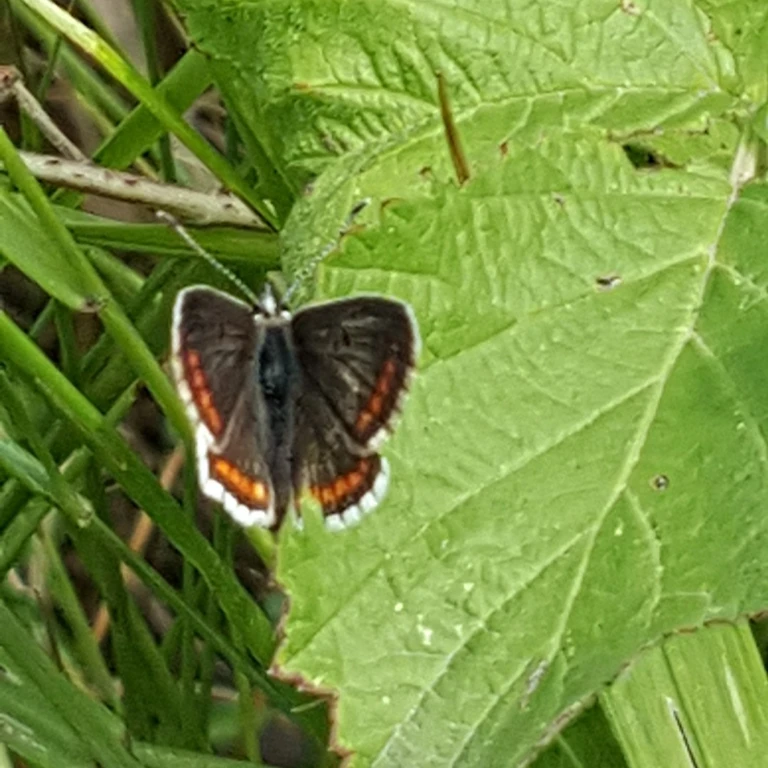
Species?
Aricia agestis/artaxerxes
